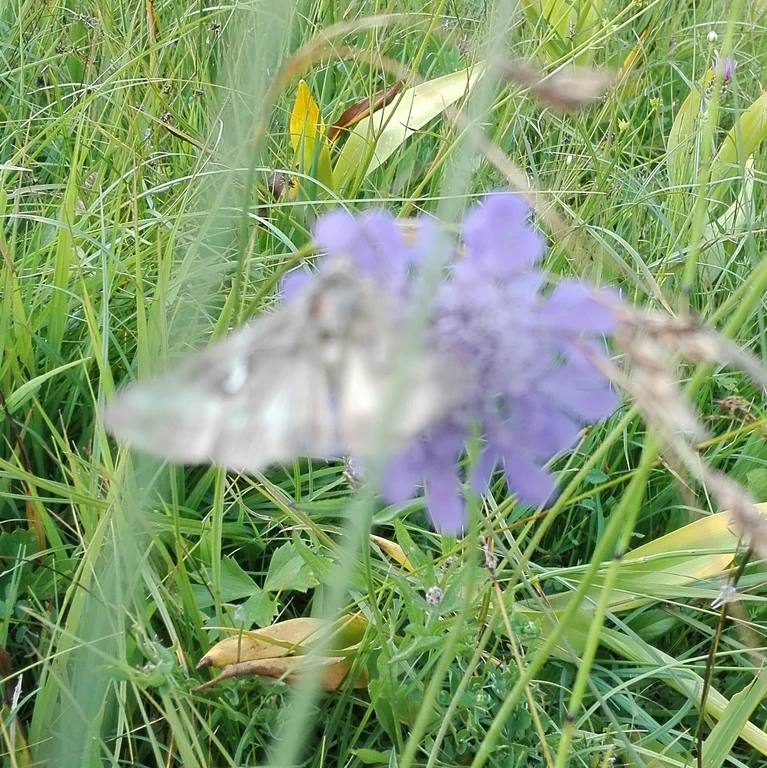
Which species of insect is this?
Autographa gamma
